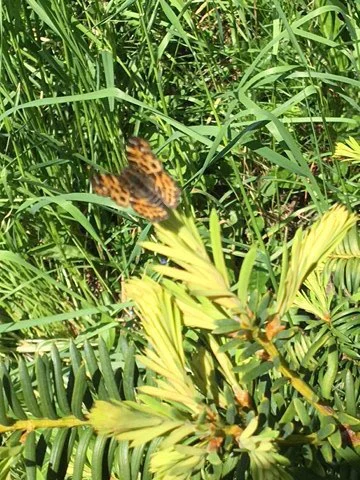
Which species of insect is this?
Araschnia levana
